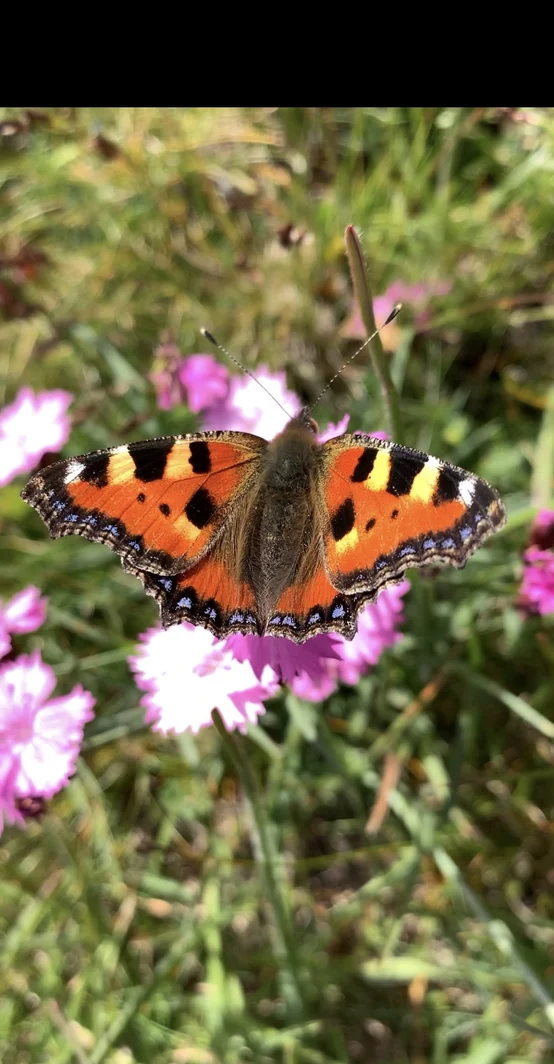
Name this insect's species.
Aglais urticae
